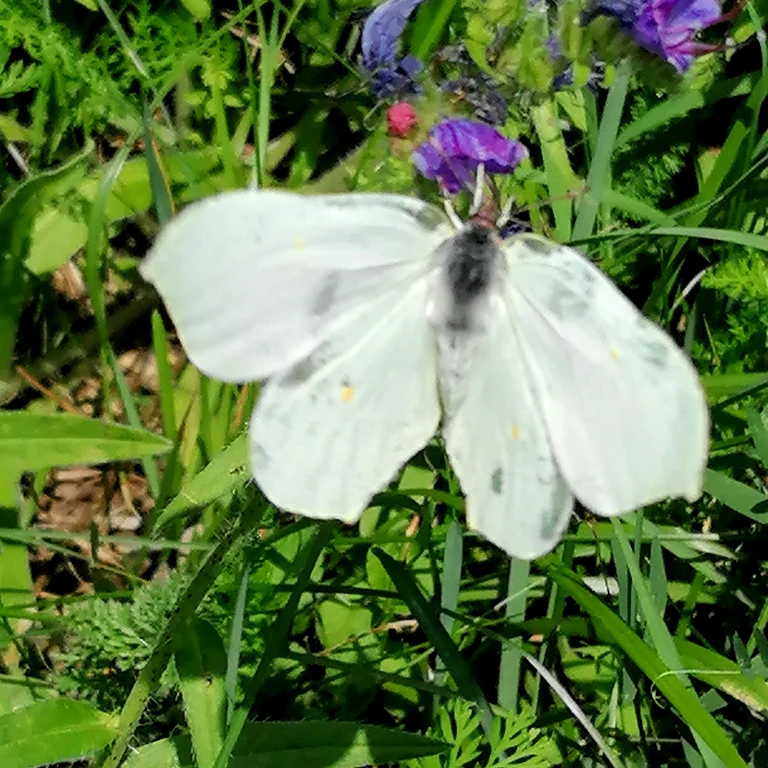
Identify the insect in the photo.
Gonepteryx rhamni
